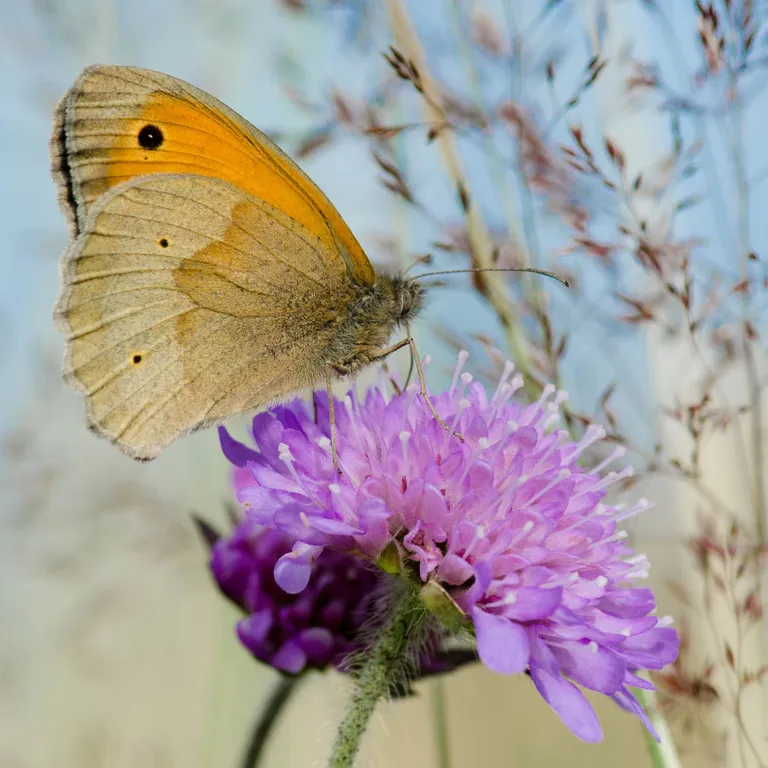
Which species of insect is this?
Maniola jurtina
